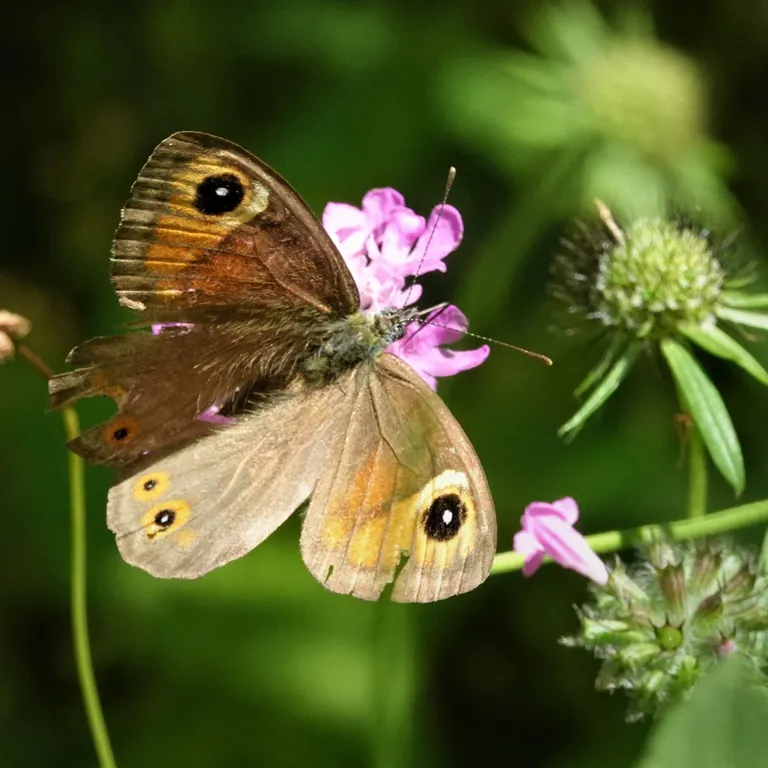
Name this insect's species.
Lasiommata maera (also Pararge maera)
